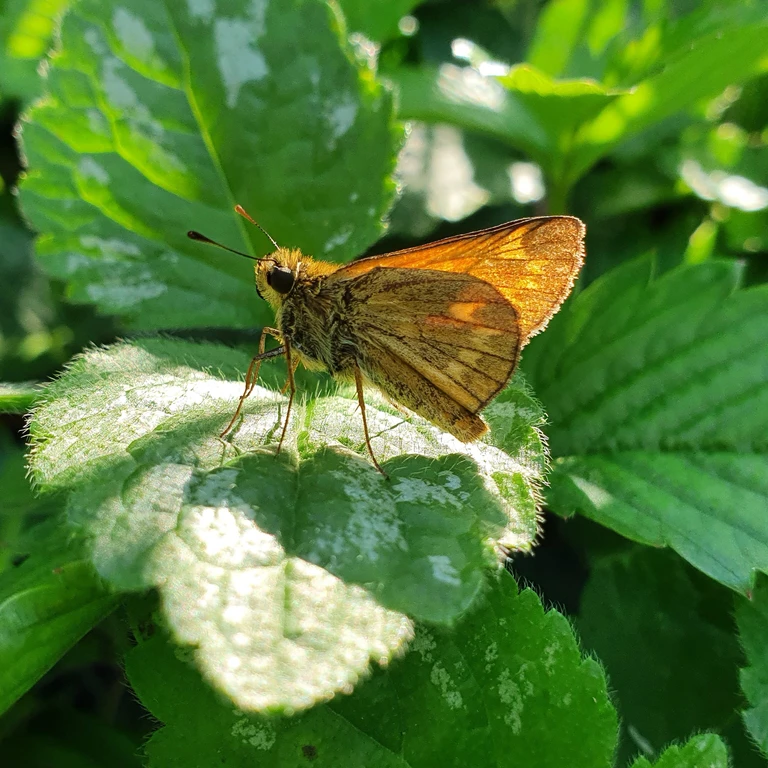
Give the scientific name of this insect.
Ochlodes sylvanus (also Ochlodes venata)
